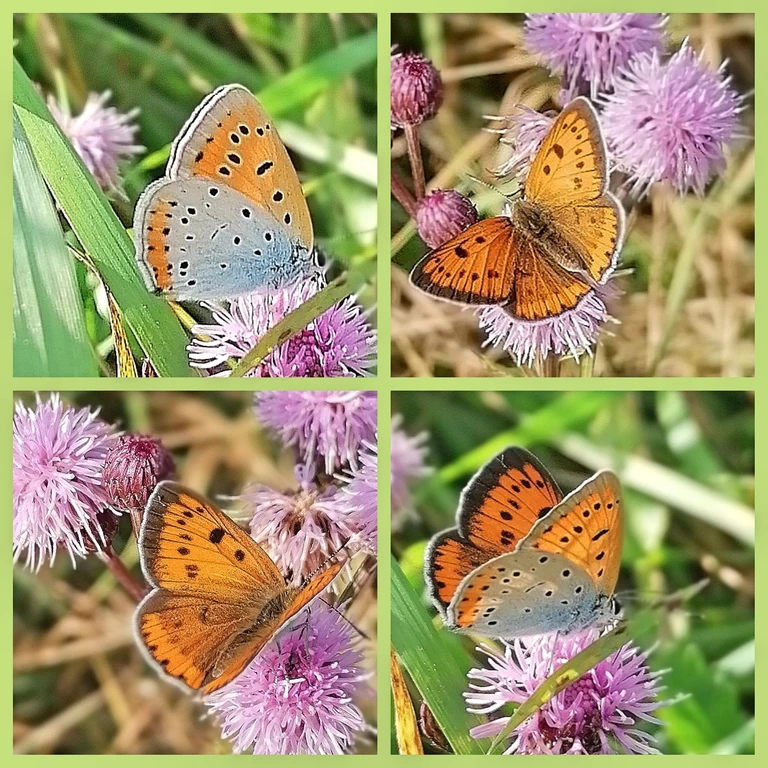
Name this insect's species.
Lycaena dispar
